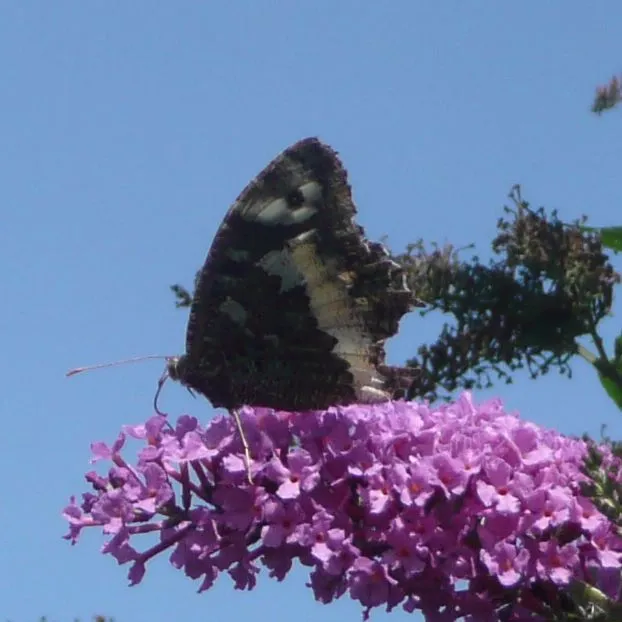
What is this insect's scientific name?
Brintesia circe
